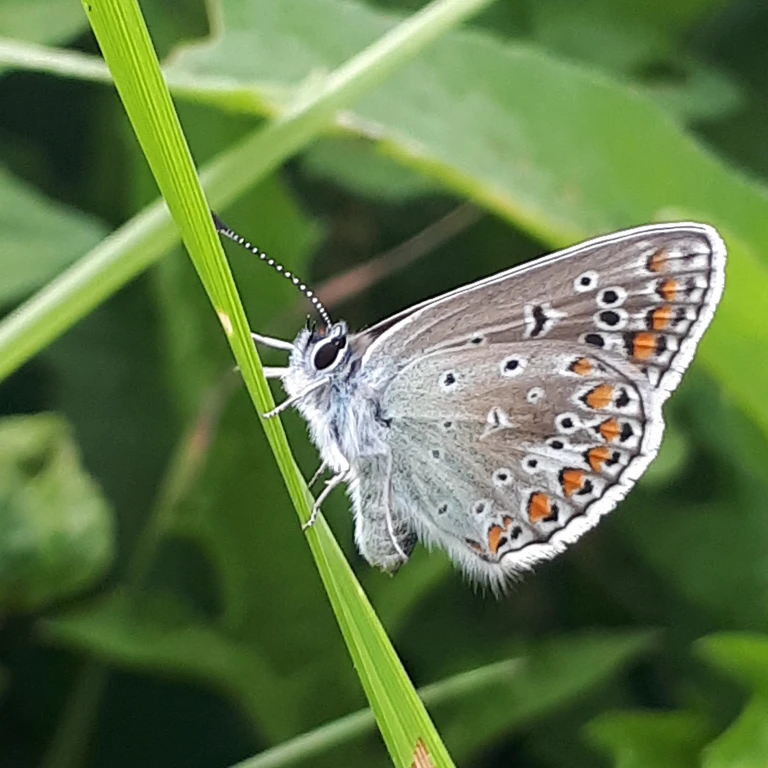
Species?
Polyommatus icarus
